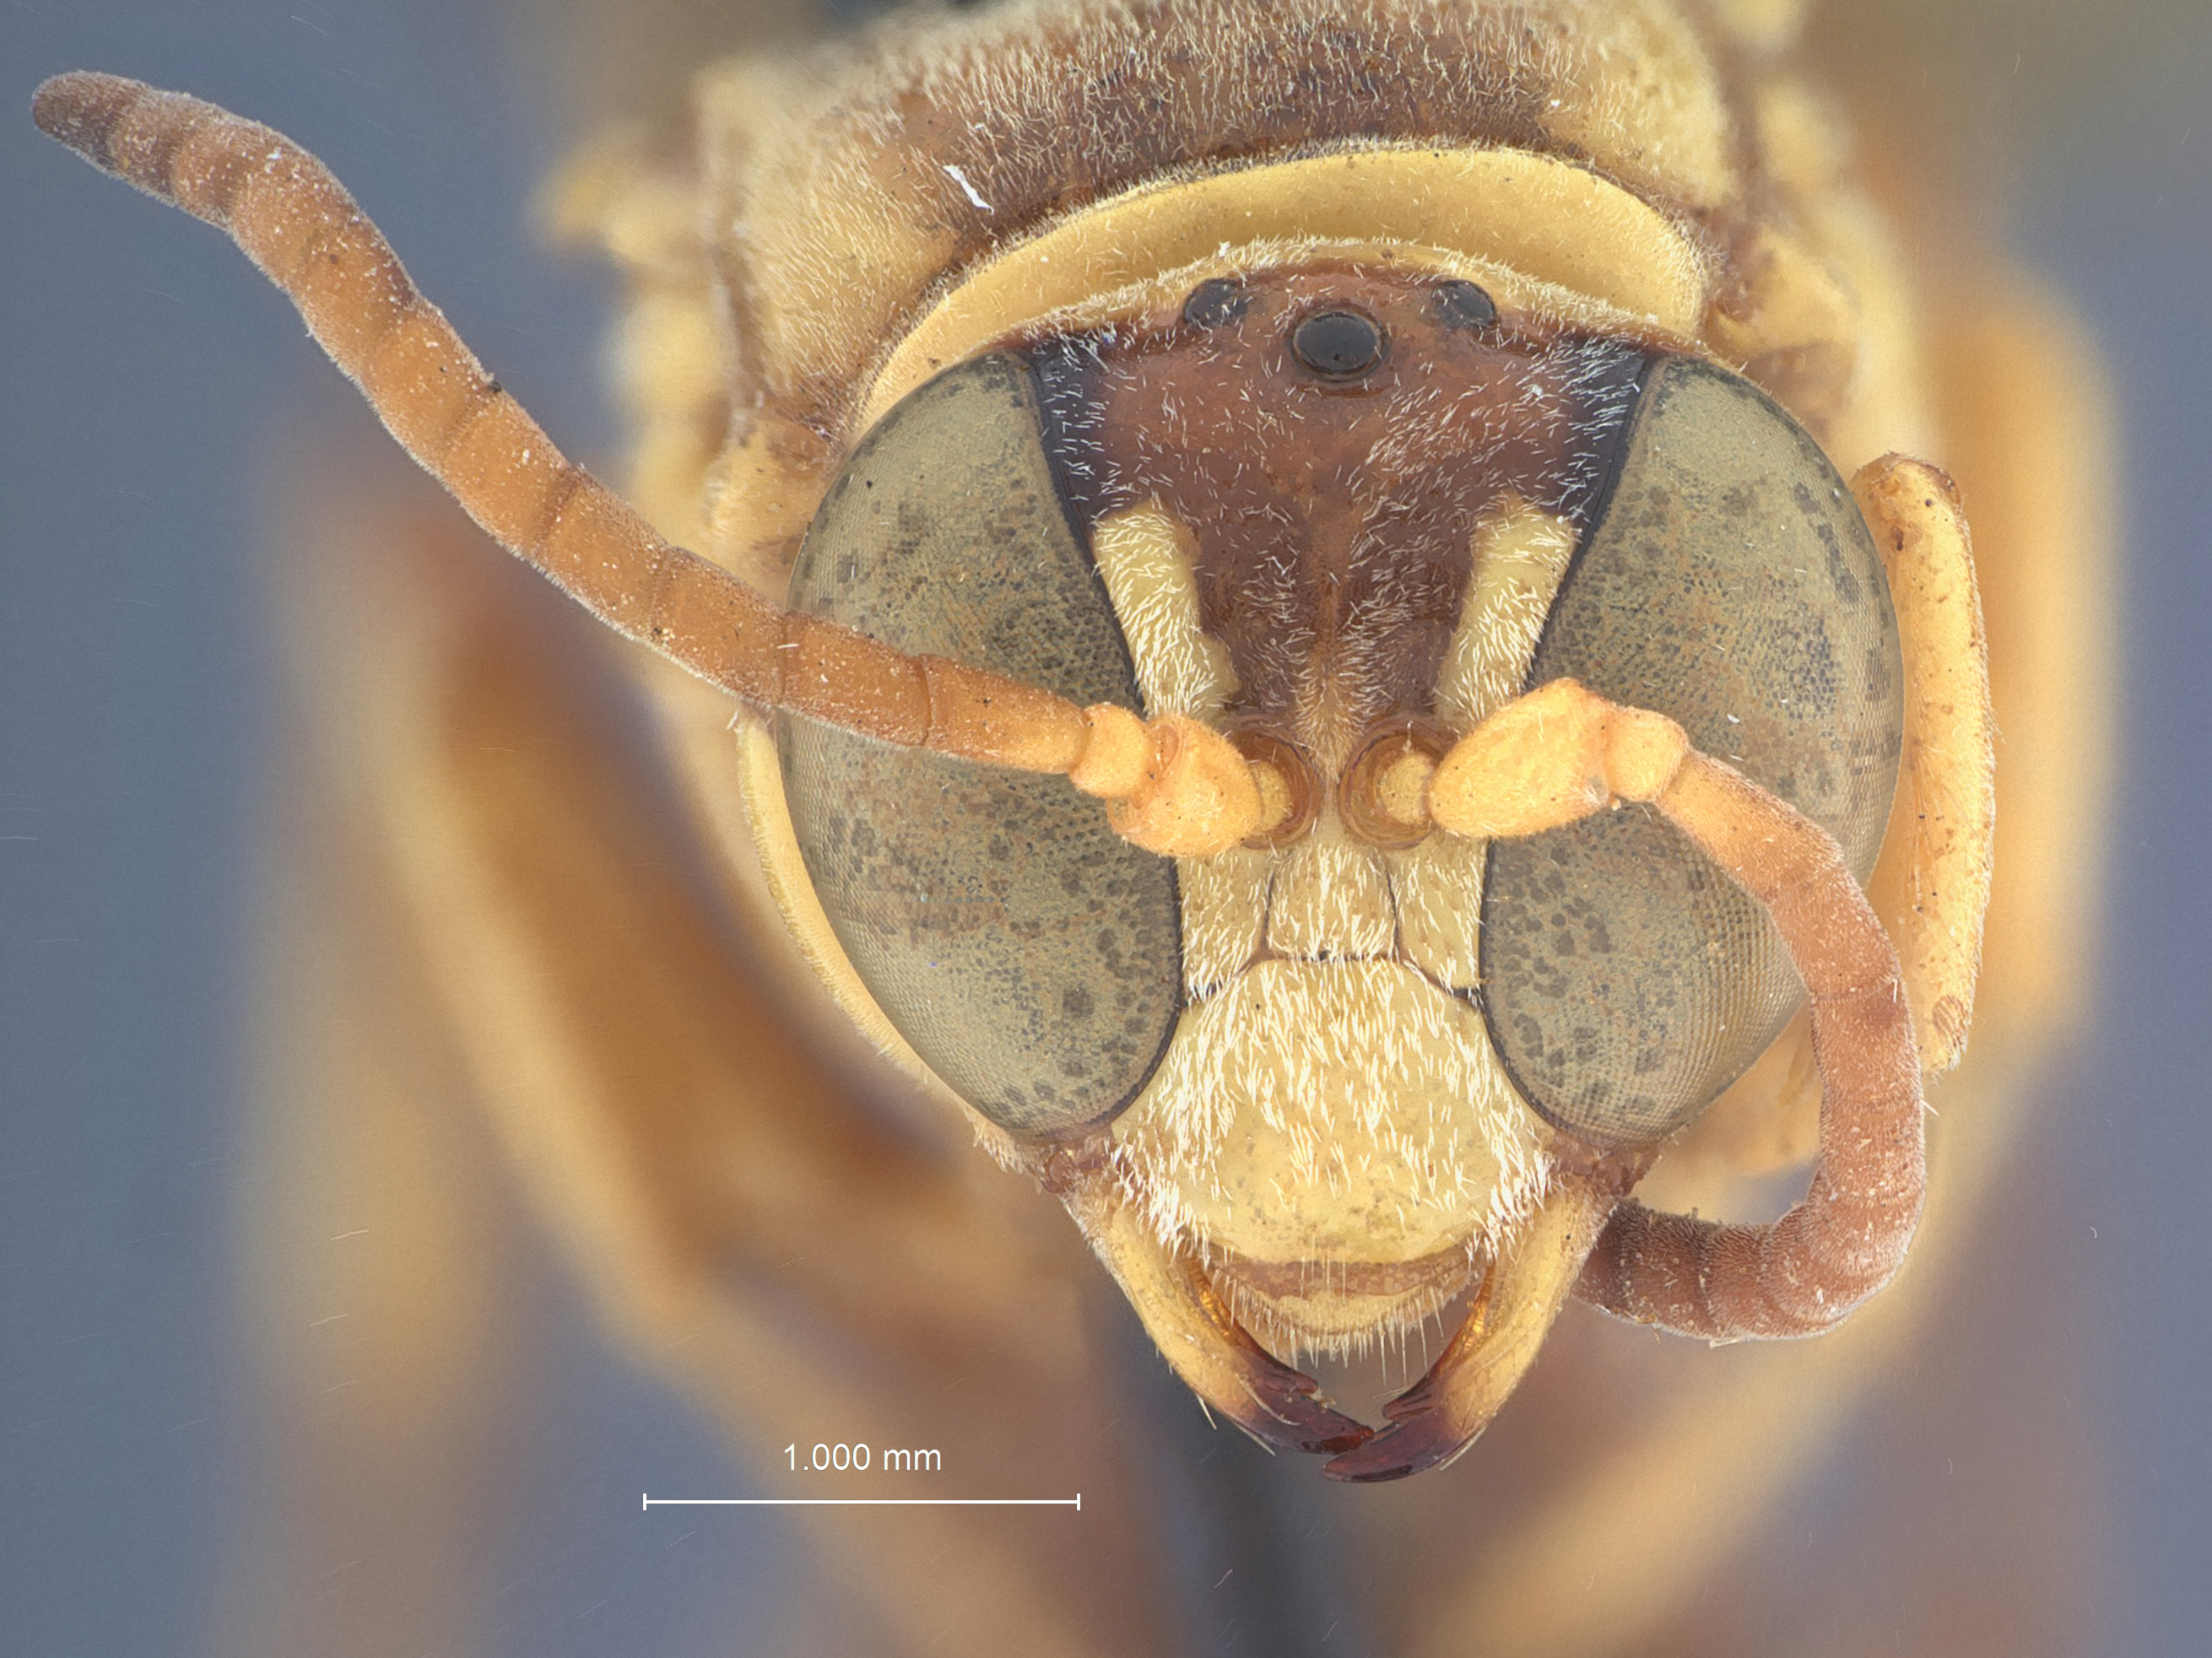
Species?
Pseudoplisus imperialis
